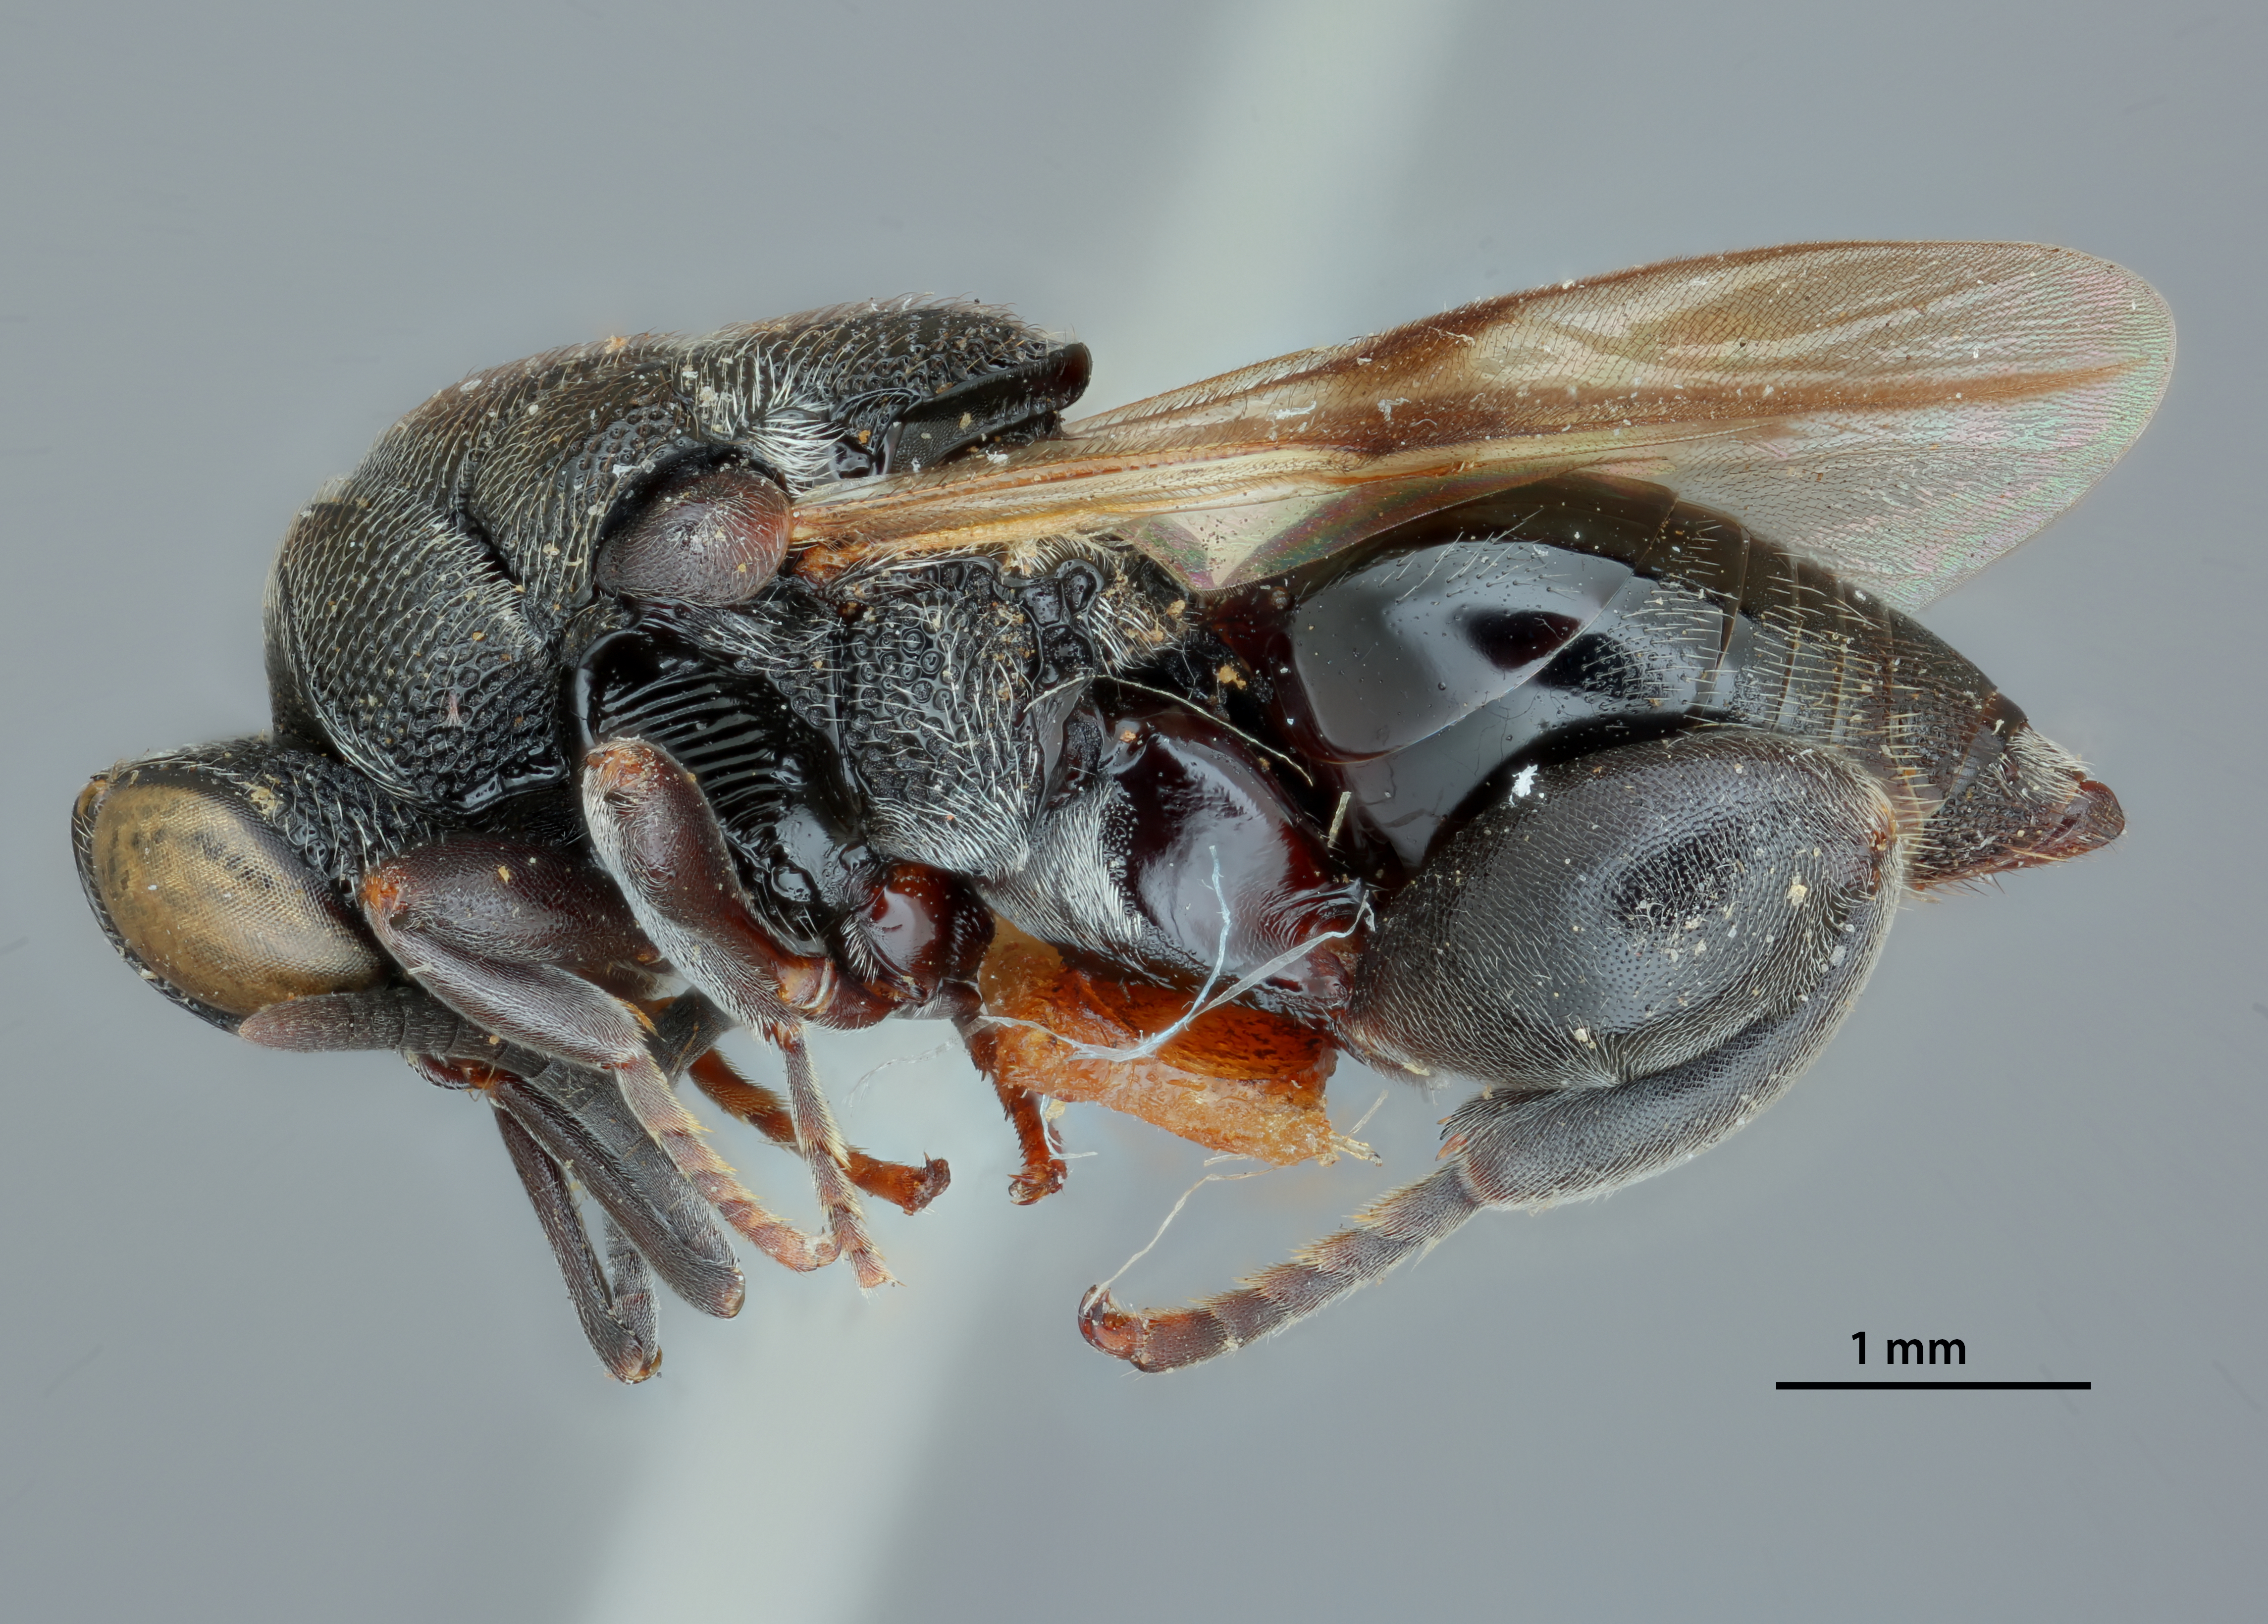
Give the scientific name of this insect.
Stomatoceras hakonensis
